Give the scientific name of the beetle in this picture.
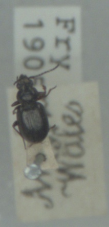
Bembidion lampros
